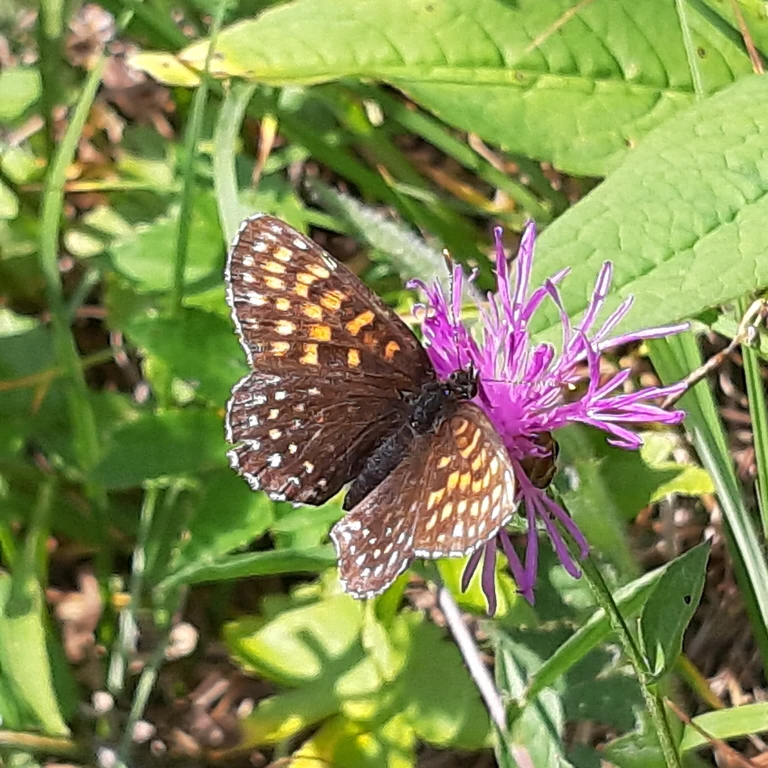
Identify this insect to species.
Melitaea diamina
